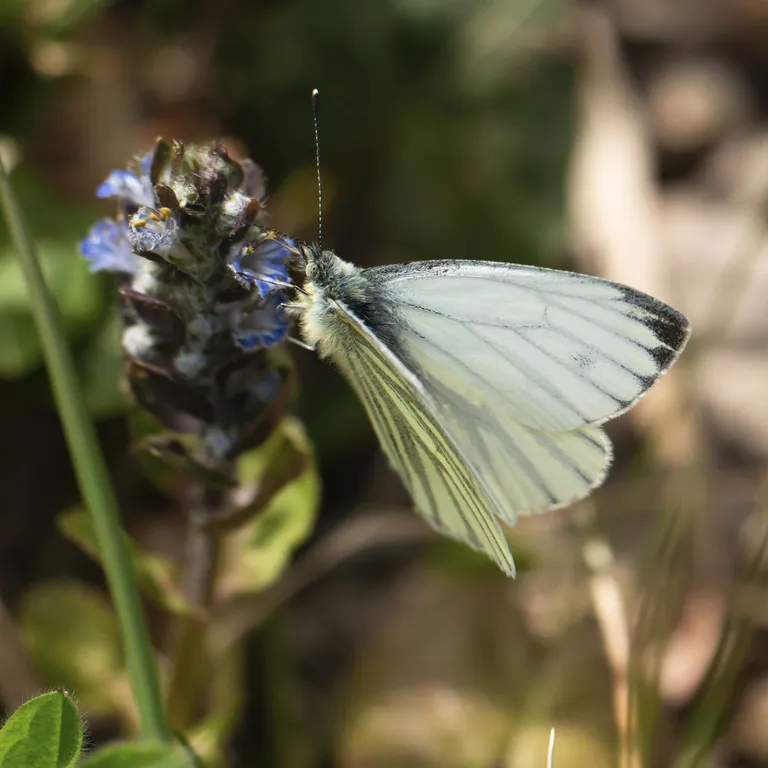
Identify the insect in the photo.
Pieris napi
